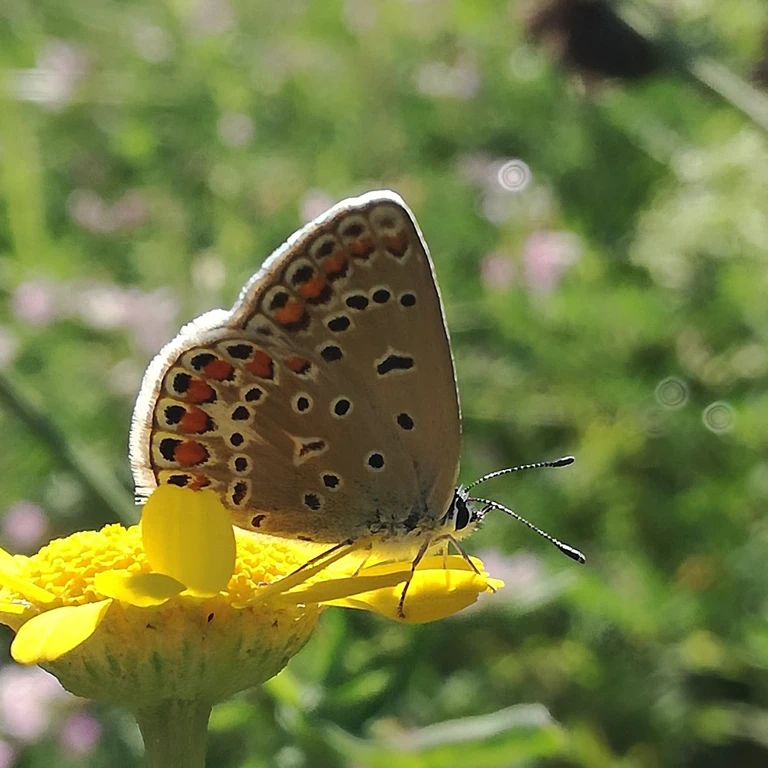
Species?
Polyommatus icarus
